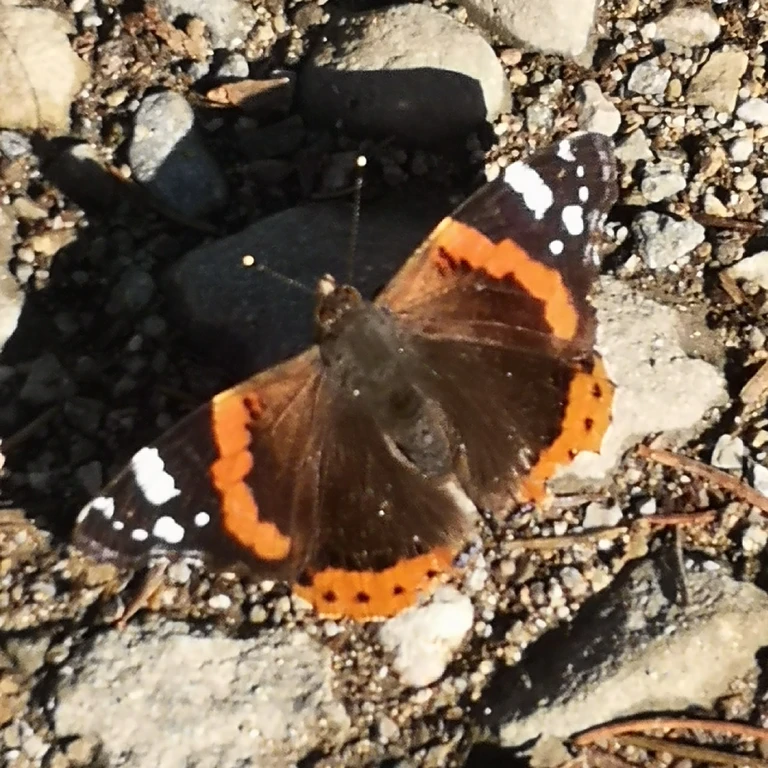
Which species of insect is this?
Vanessa atalanta
